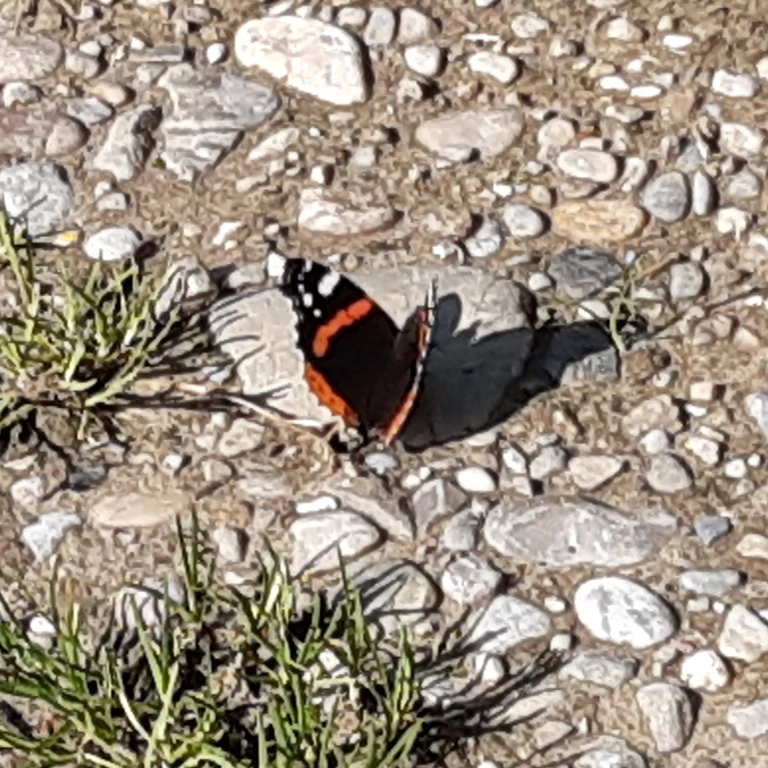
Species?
Vanessa atalanta
